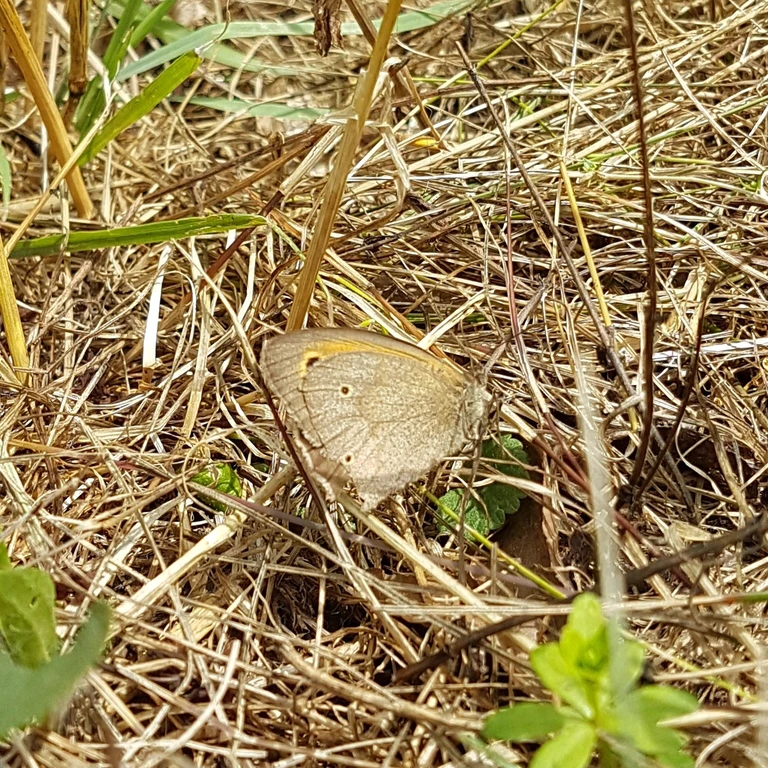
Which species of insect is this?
Maniola jurtina
